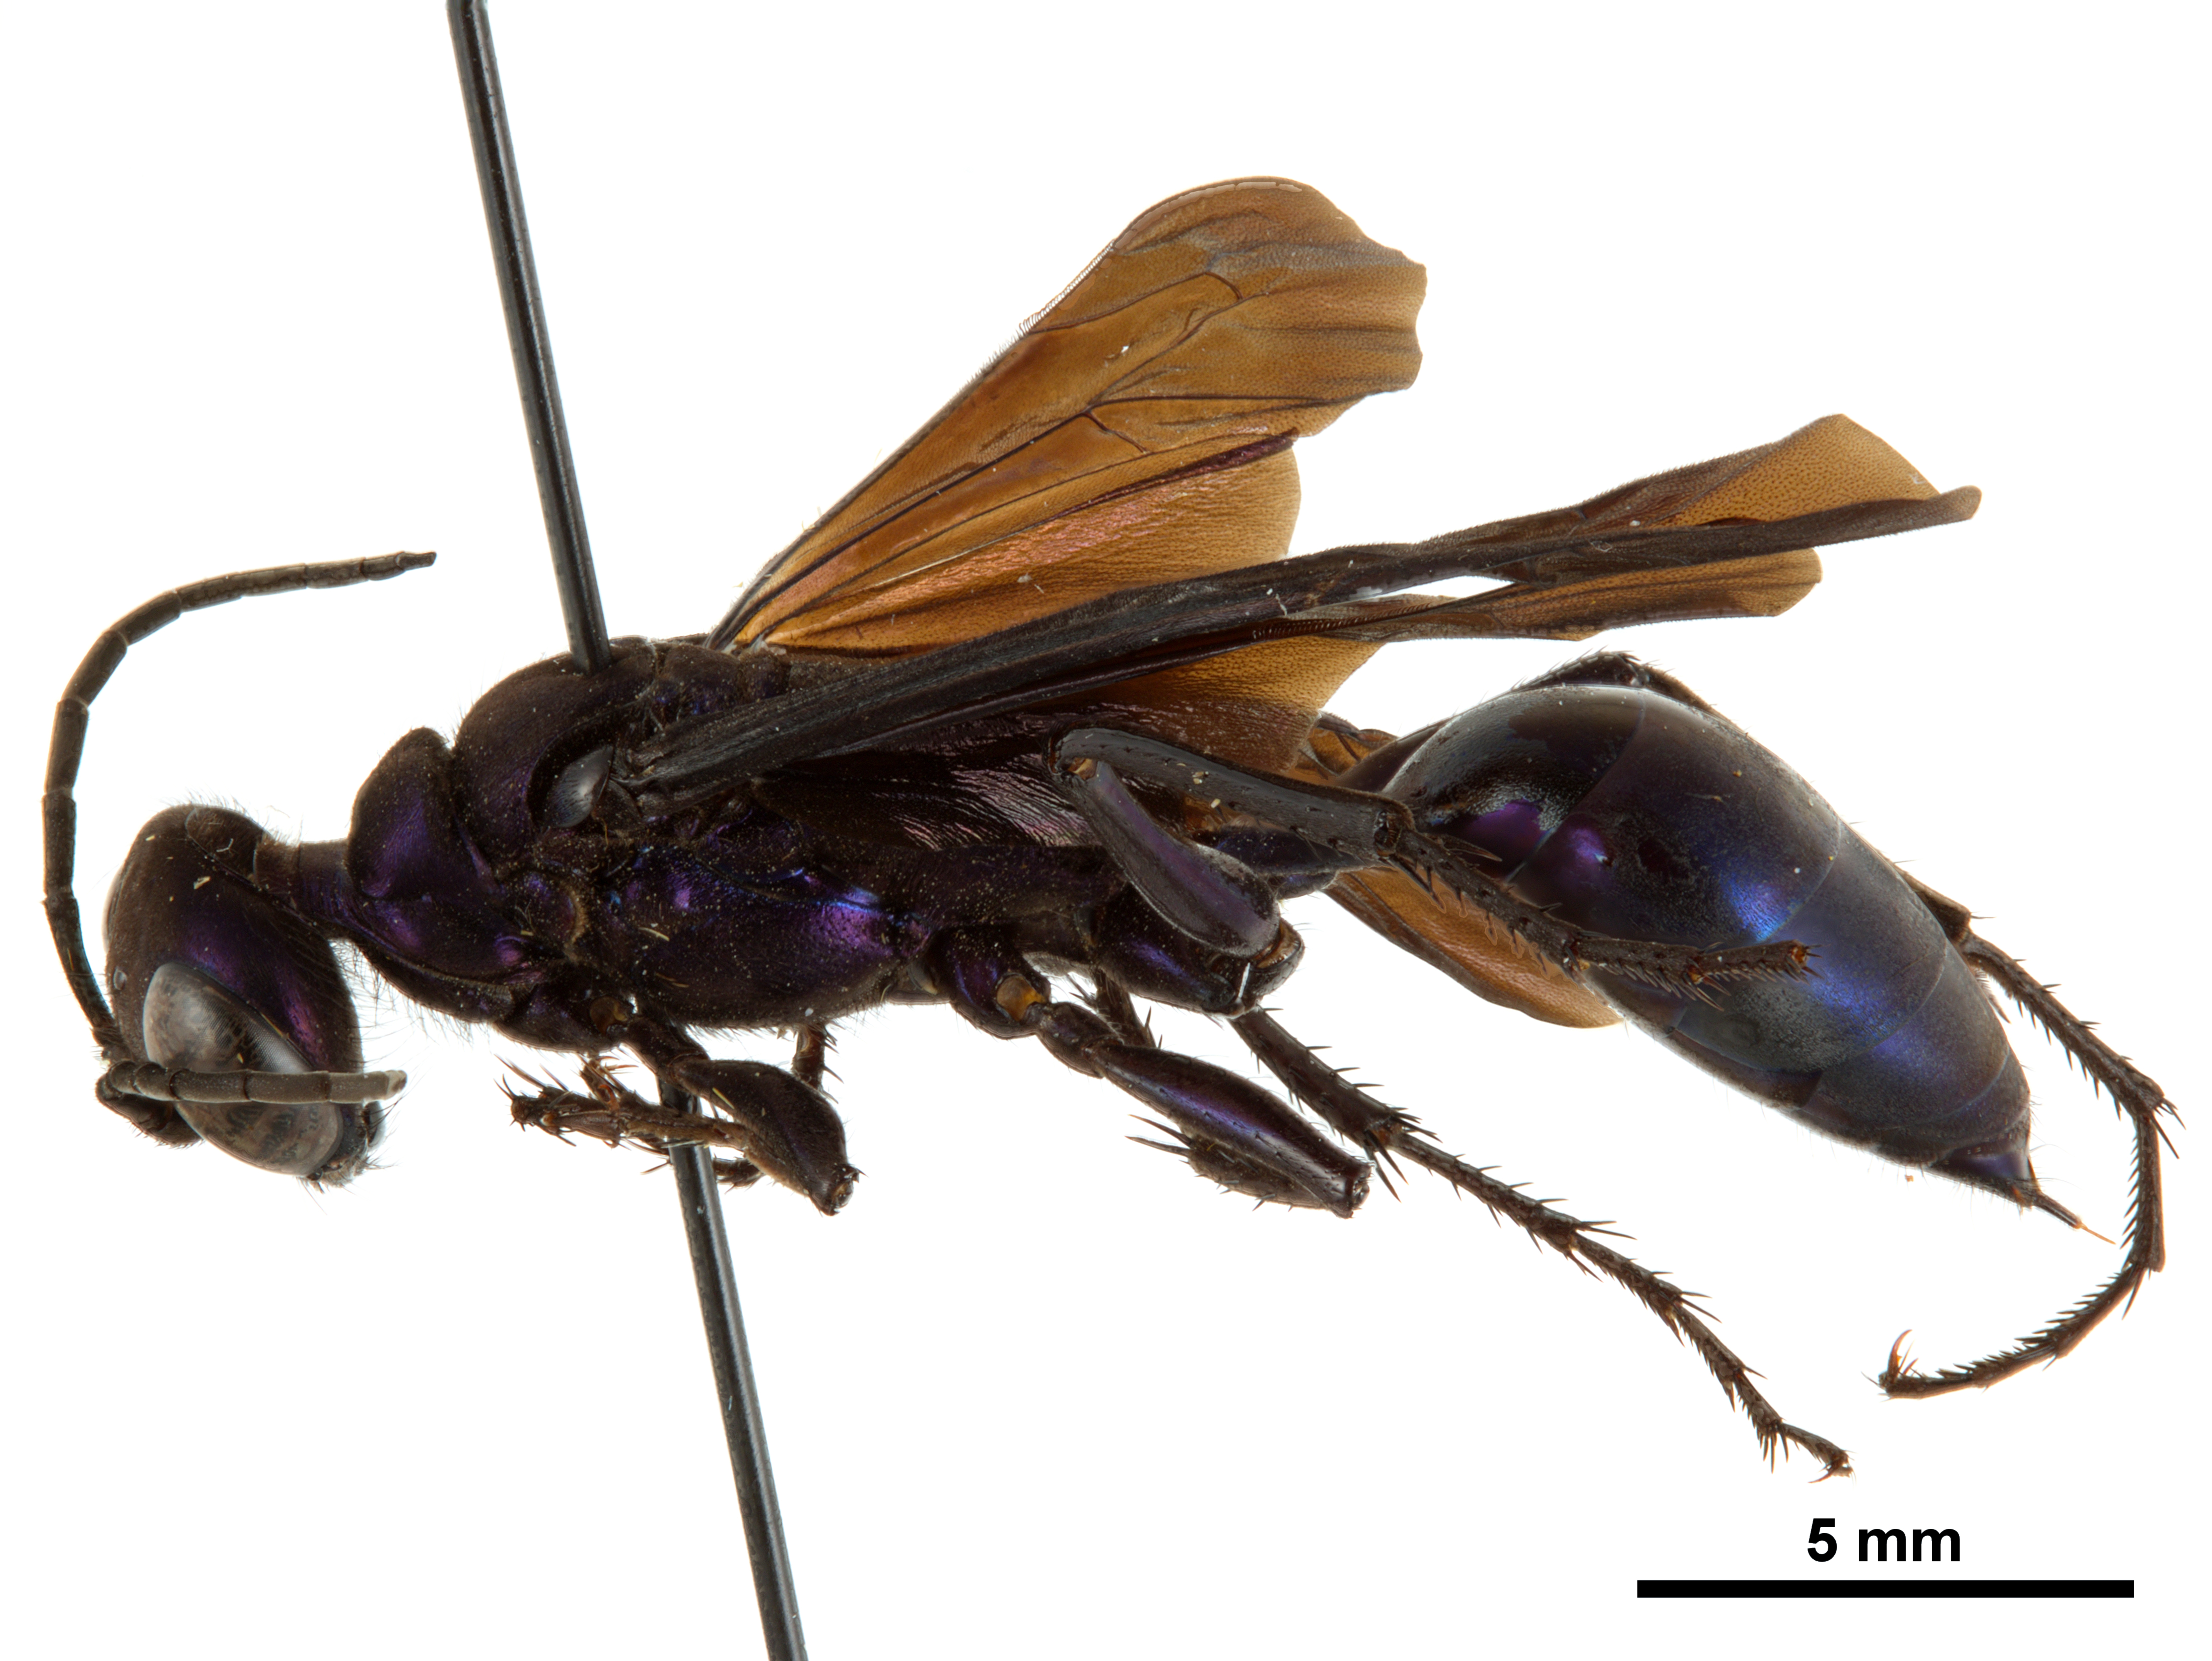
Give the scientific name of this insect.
Chlorion aerarium
